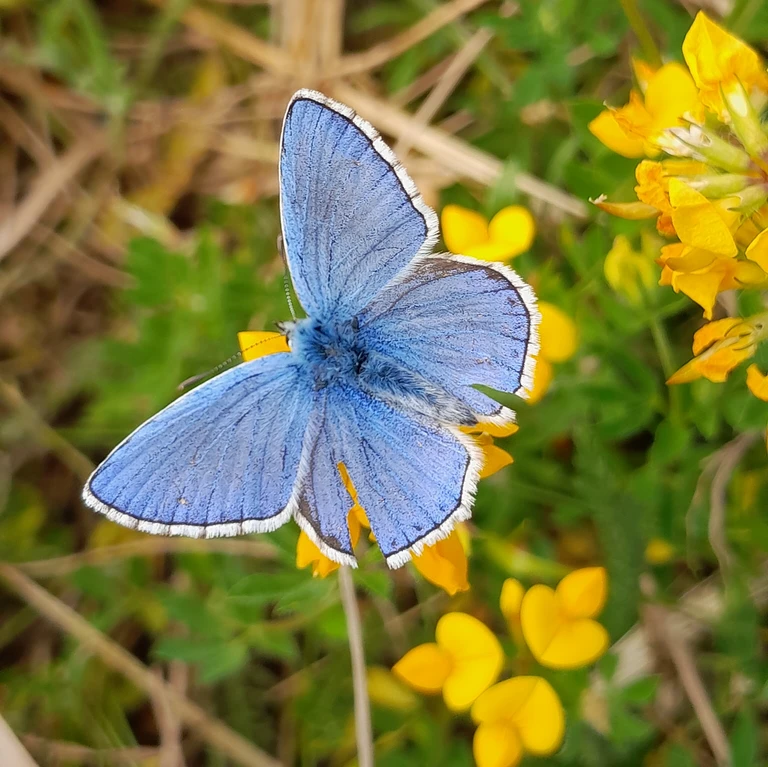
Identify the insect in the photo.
Lysandra bellargus
